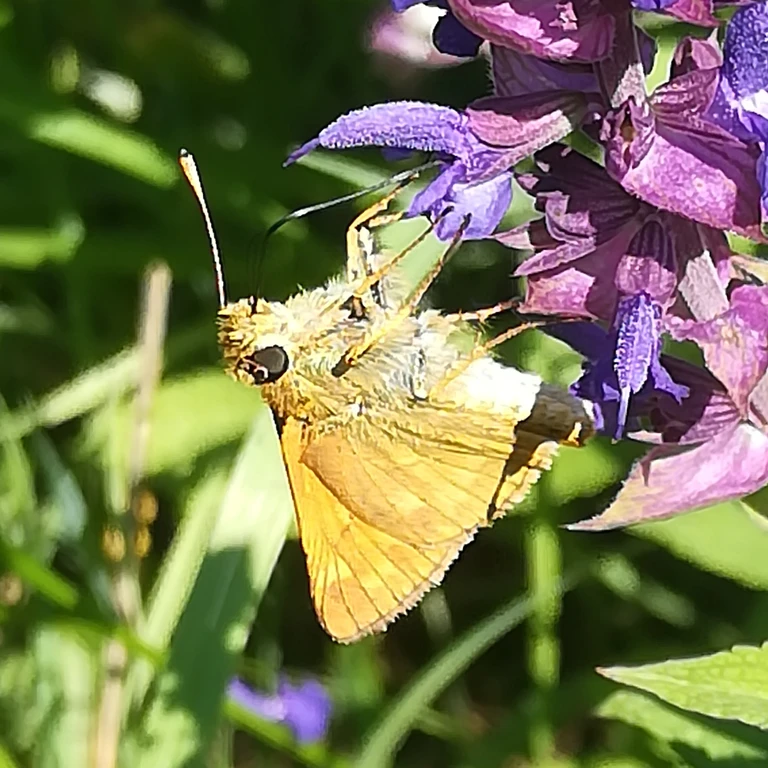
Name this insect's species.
Ochlodes sylvanus (also Ochlodes venata)
